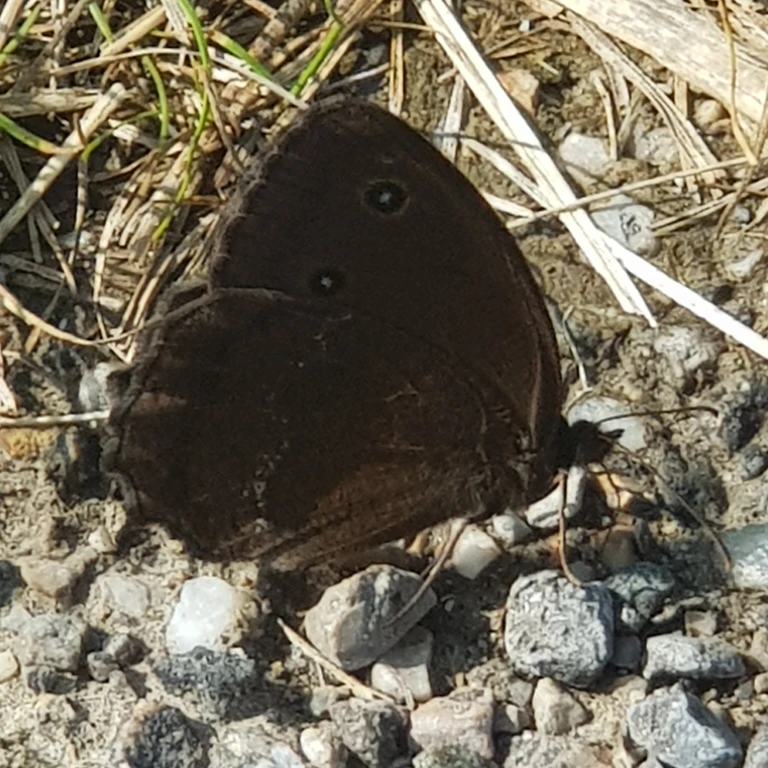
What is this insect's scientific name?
Minois dryas
